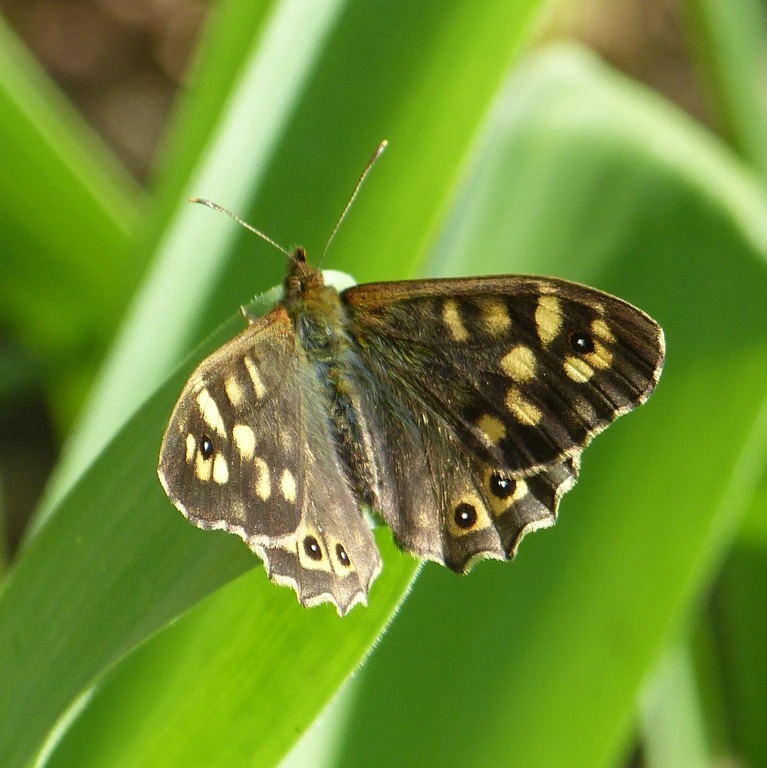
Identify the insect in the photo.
Pararge aegeria
